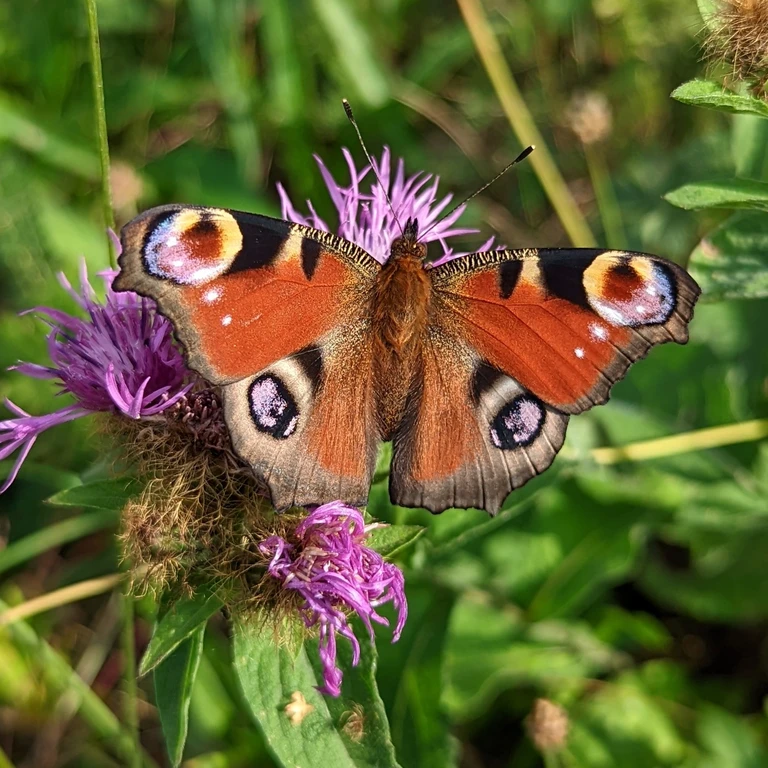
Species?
Aglais io
